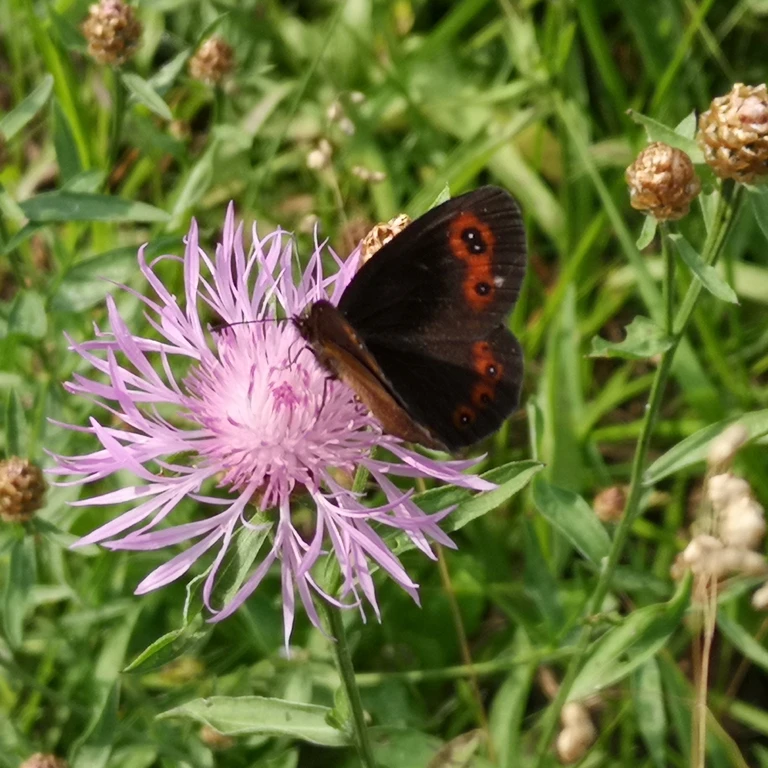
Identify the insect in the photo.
Erebia aethiops
